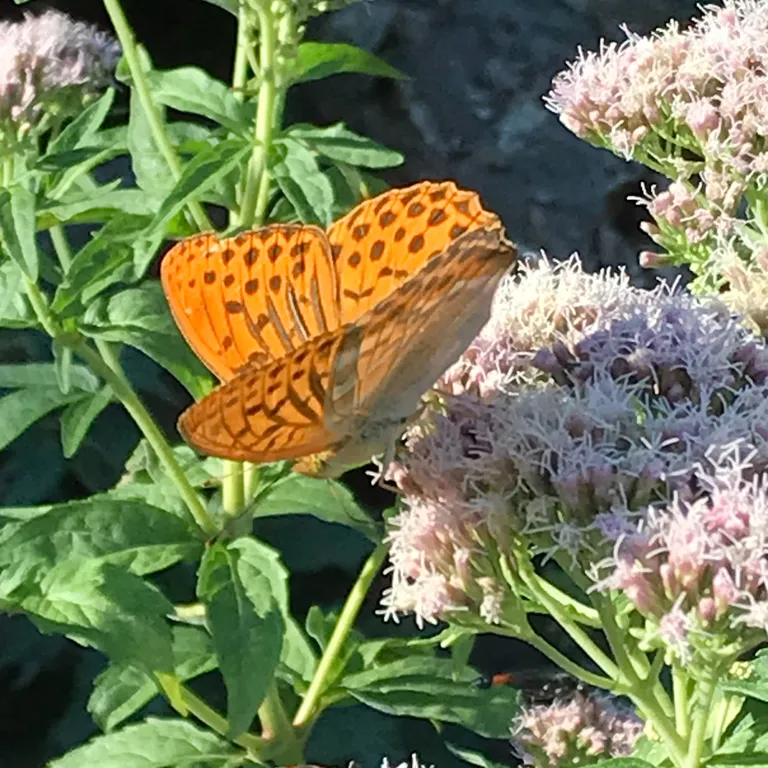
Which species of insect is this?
Argynnis paphia
